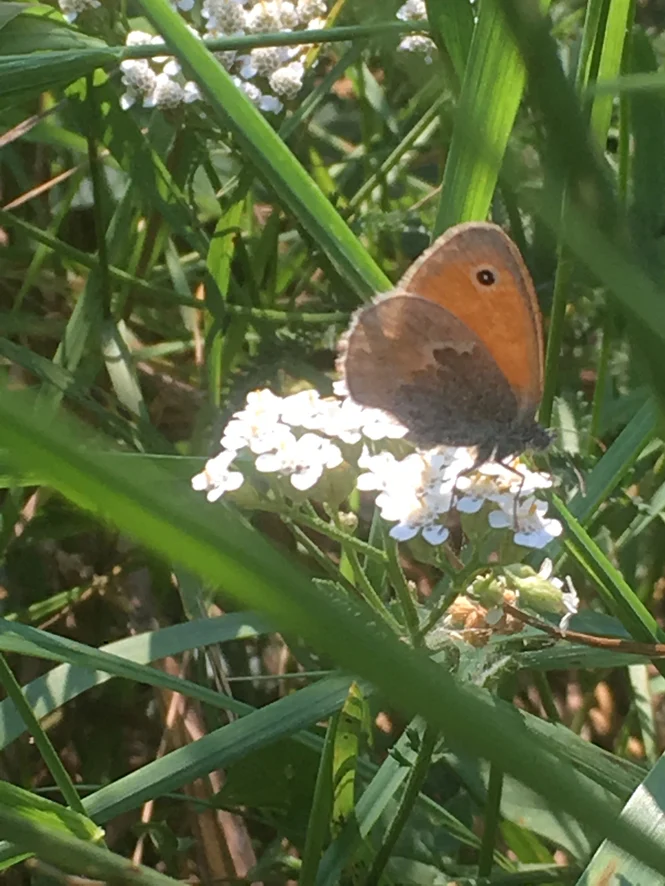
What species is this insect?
Coenonympha pamphilus
